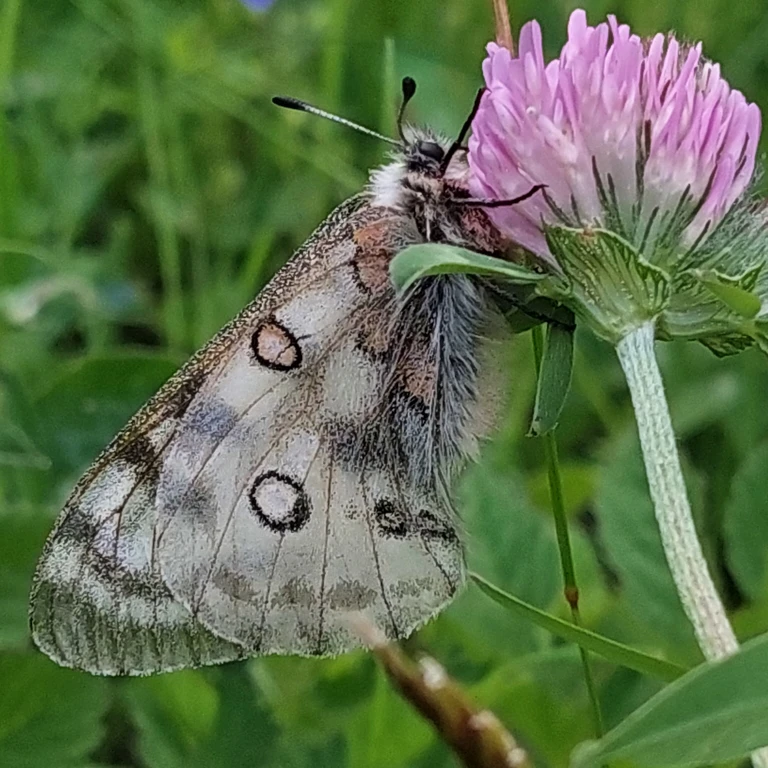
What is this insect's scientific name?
Parnassius apollo
